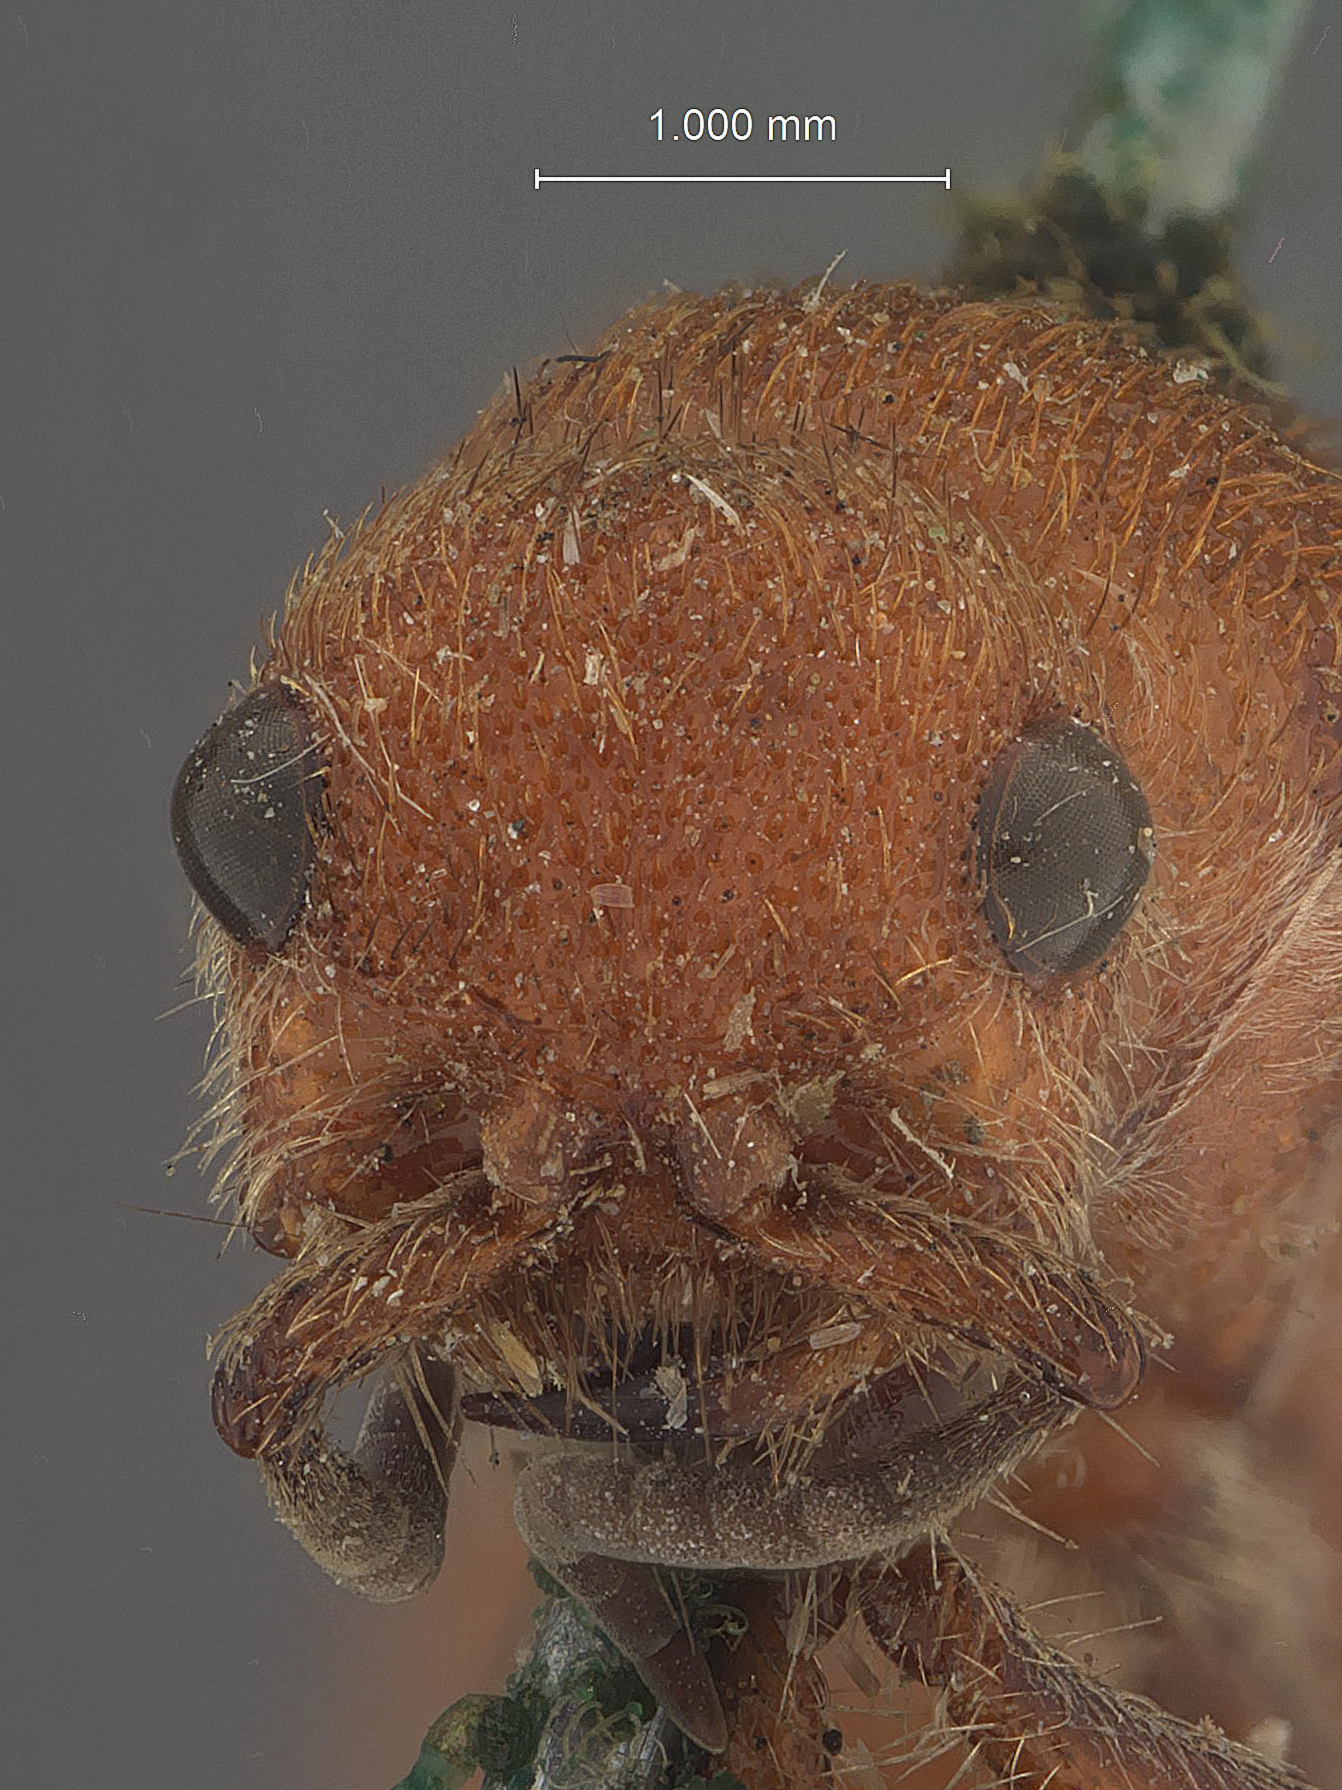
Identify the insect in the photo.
Dasymutilla segregata
